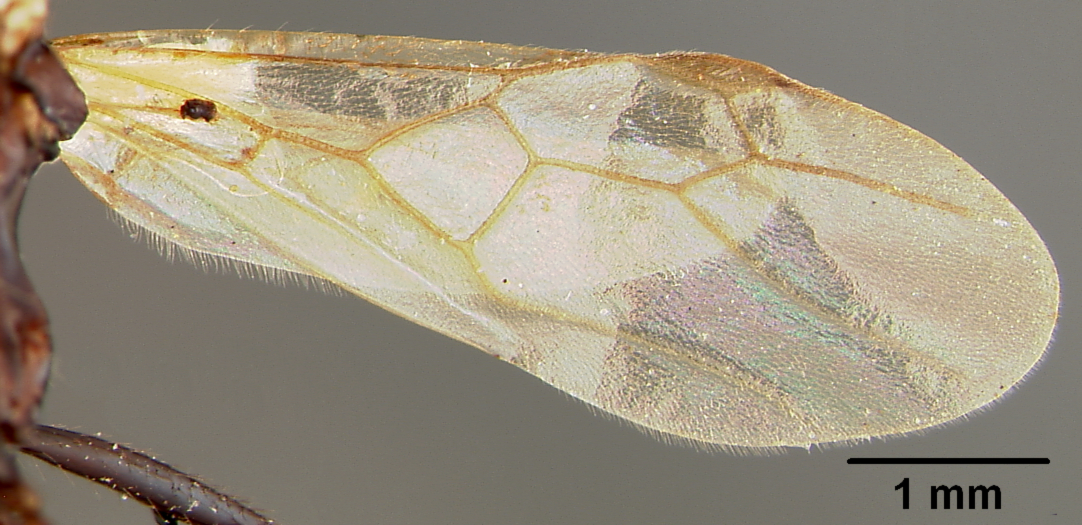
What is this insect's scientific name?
Aphaenogaster projectens
